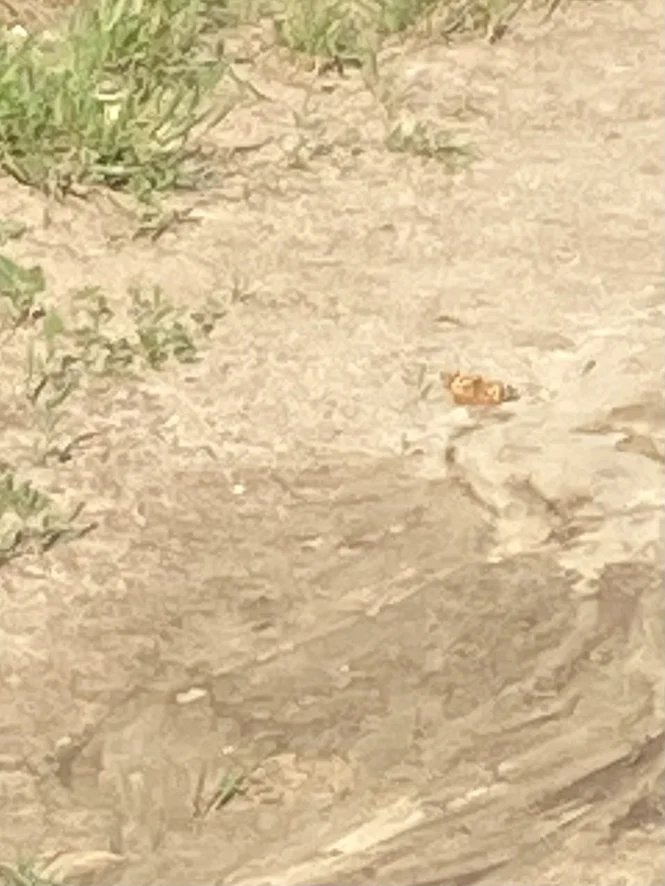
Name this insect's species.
Vanessa cardui
